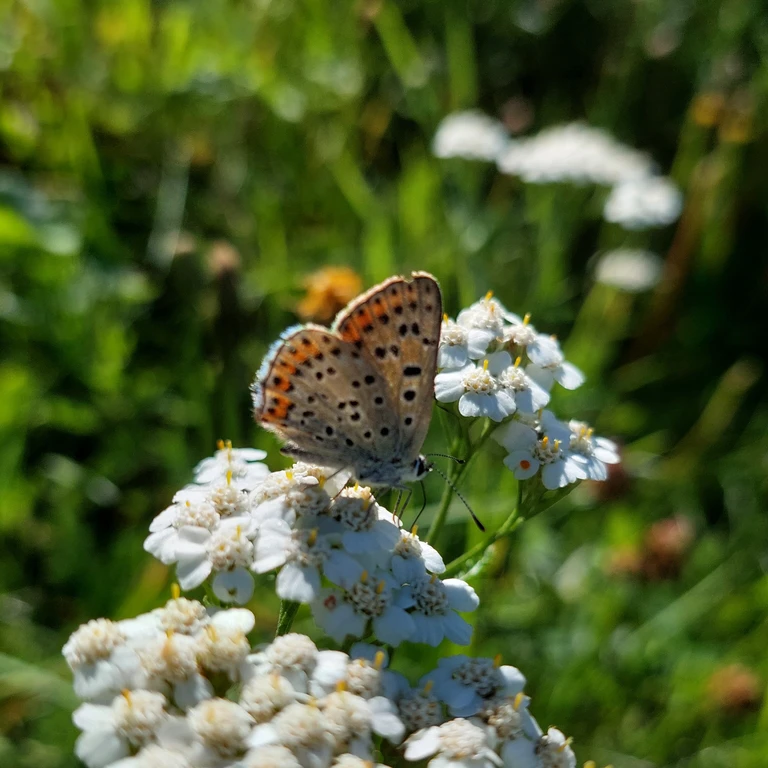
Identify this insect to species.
Lycaena tityrus (also Loweia tityrus)
